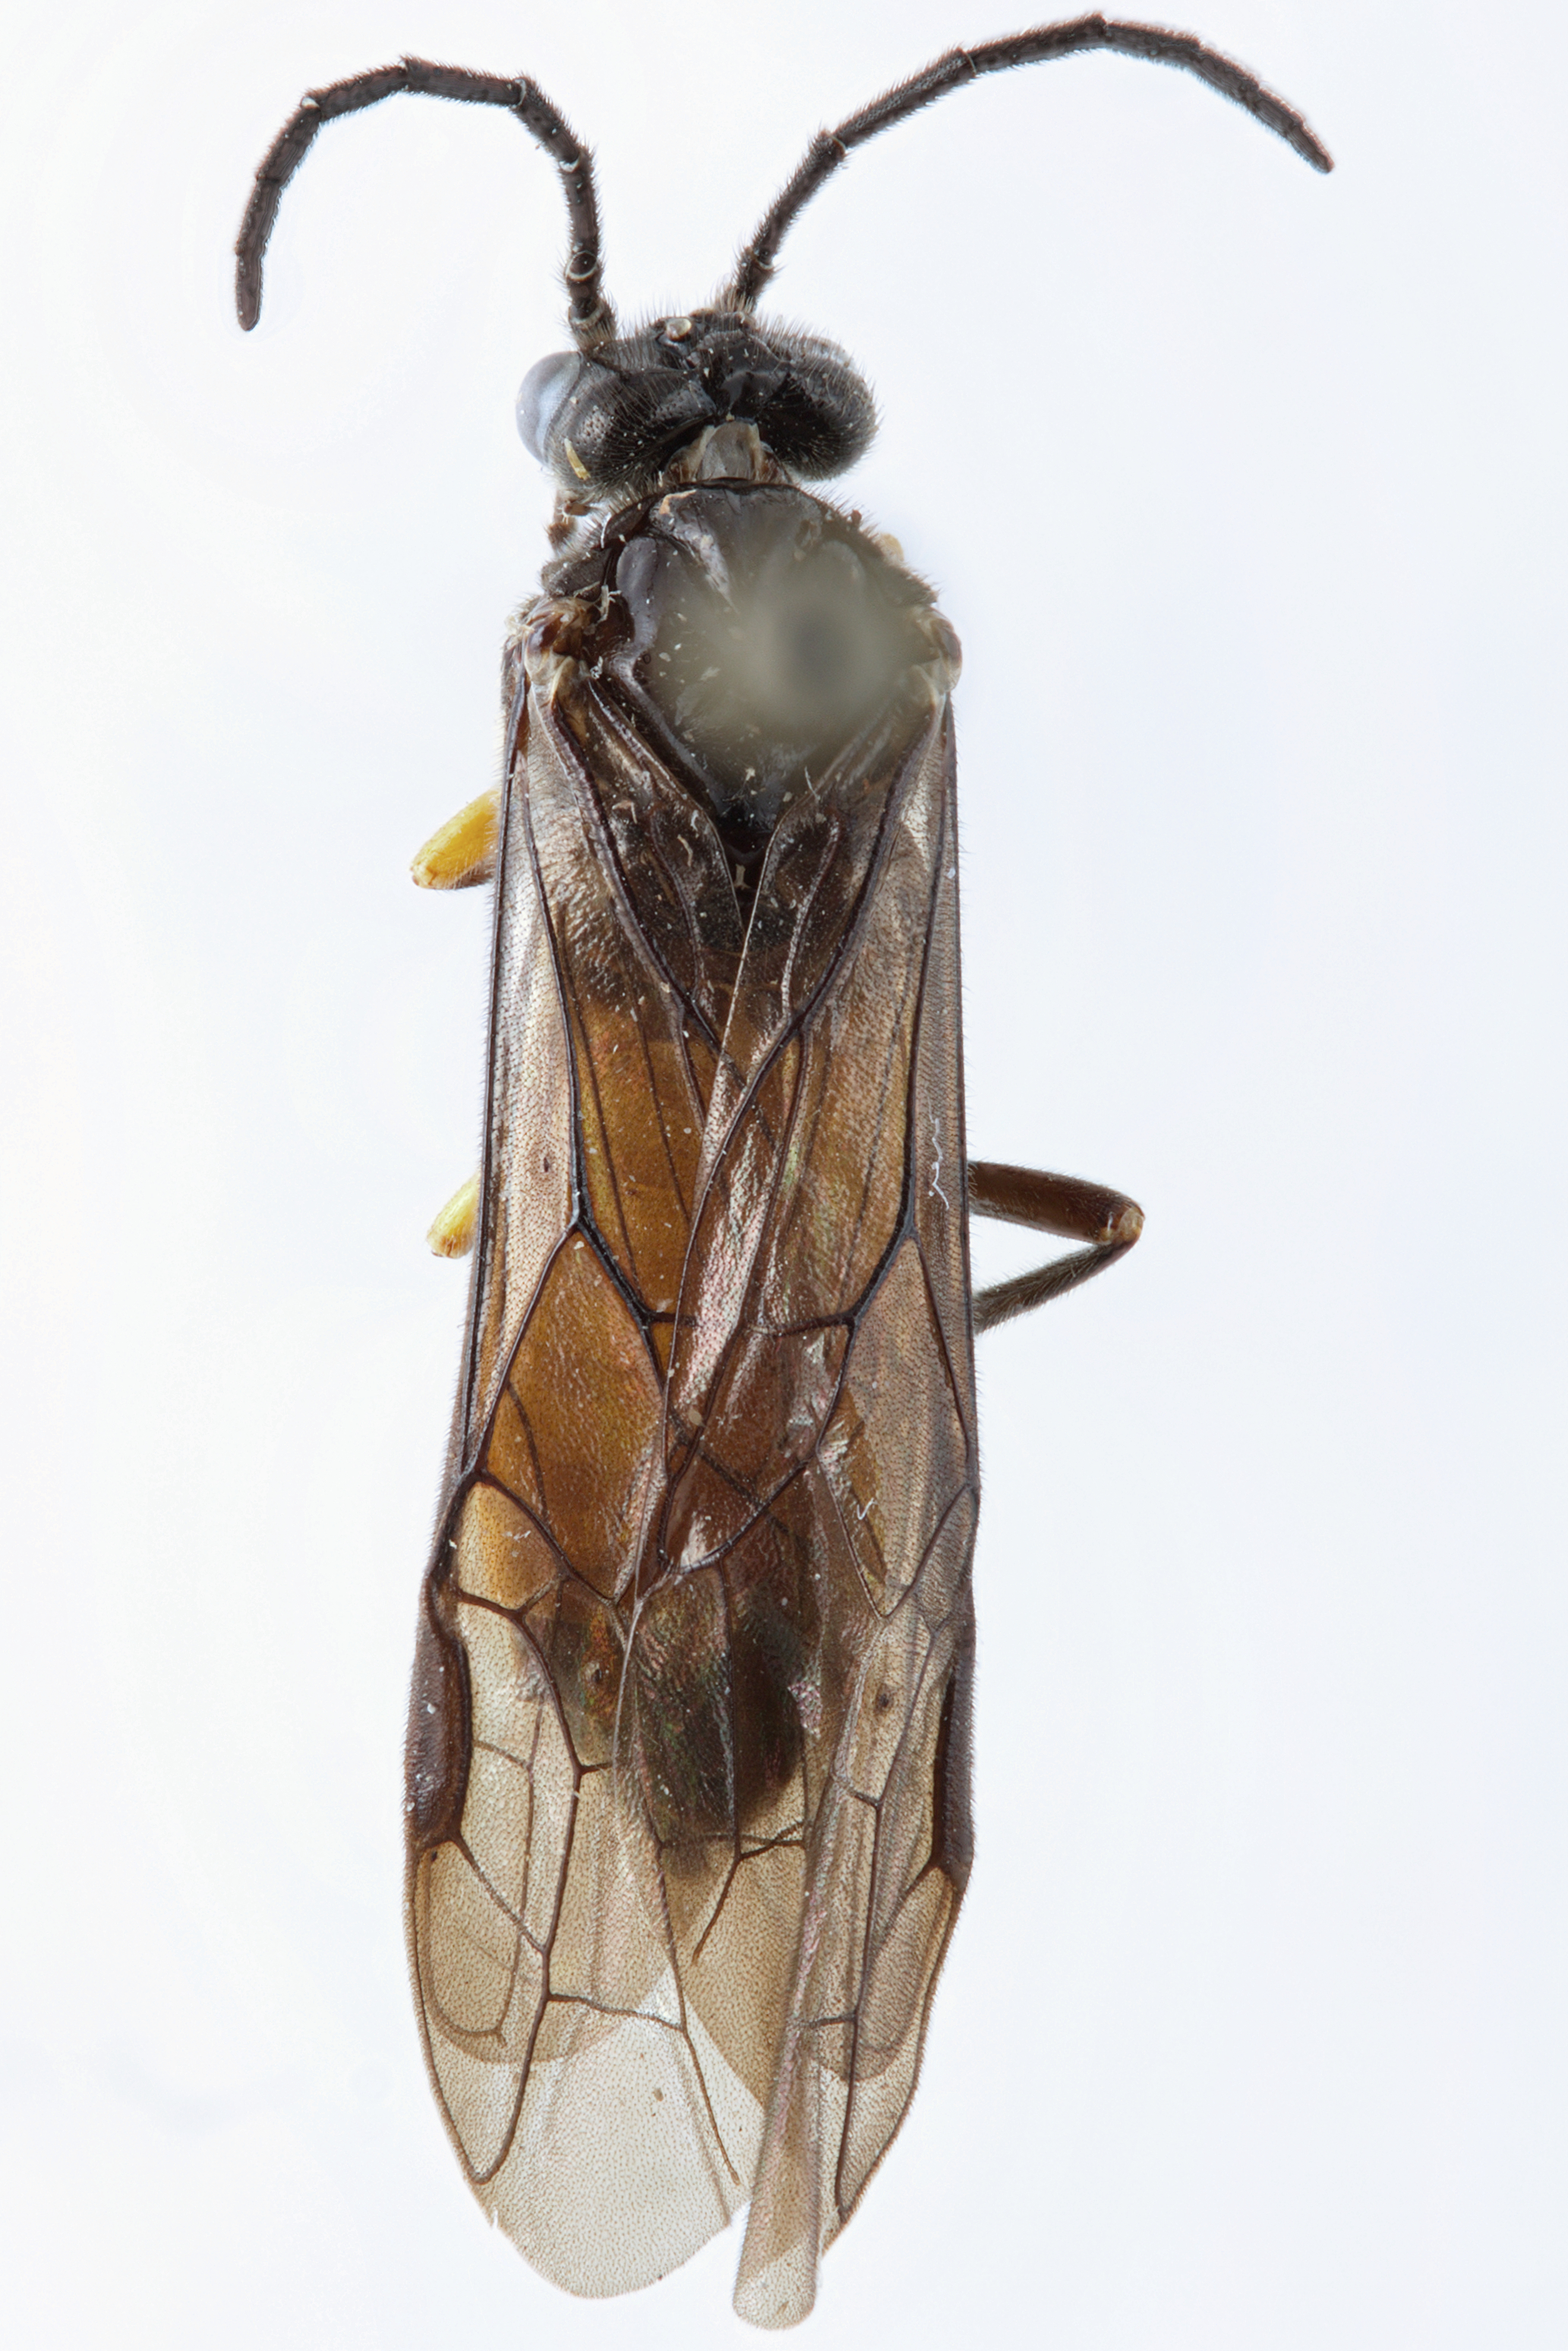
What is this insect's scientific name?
Synaptoneura vopida
